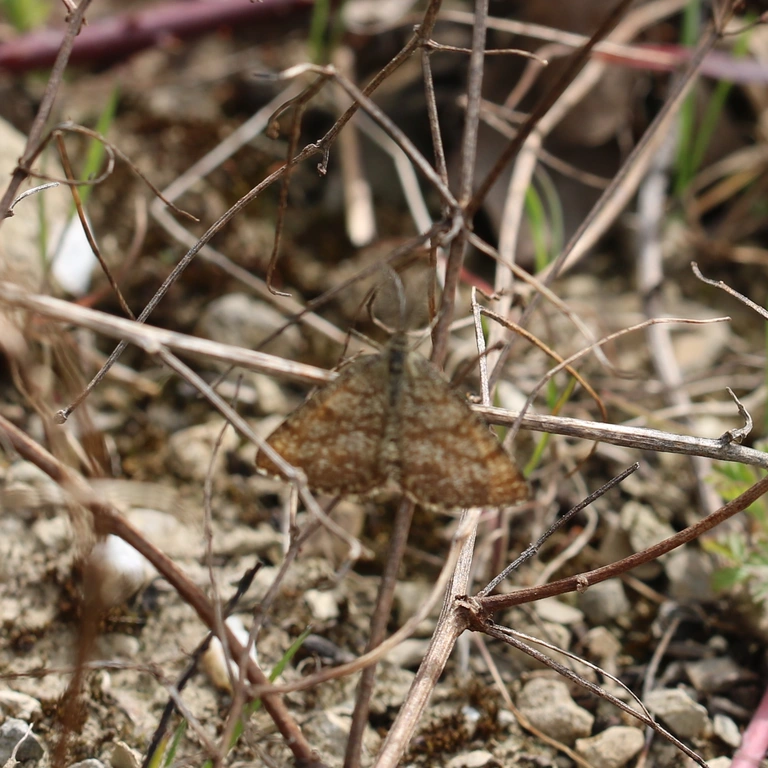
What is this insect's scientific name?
Ematurga atomaria
